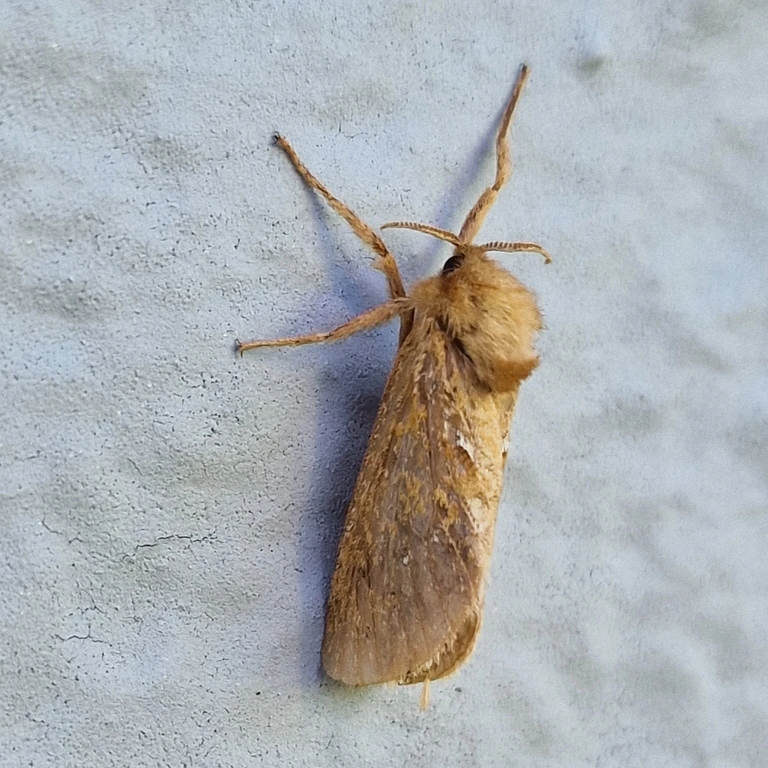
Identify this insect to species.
Triodia sylvina
